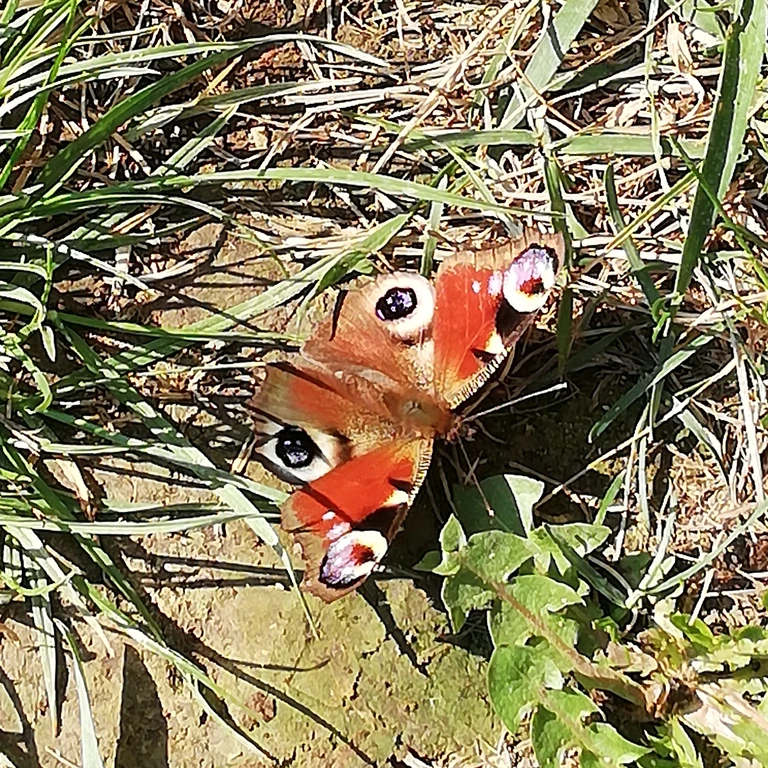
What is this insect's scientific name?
Aglais io
